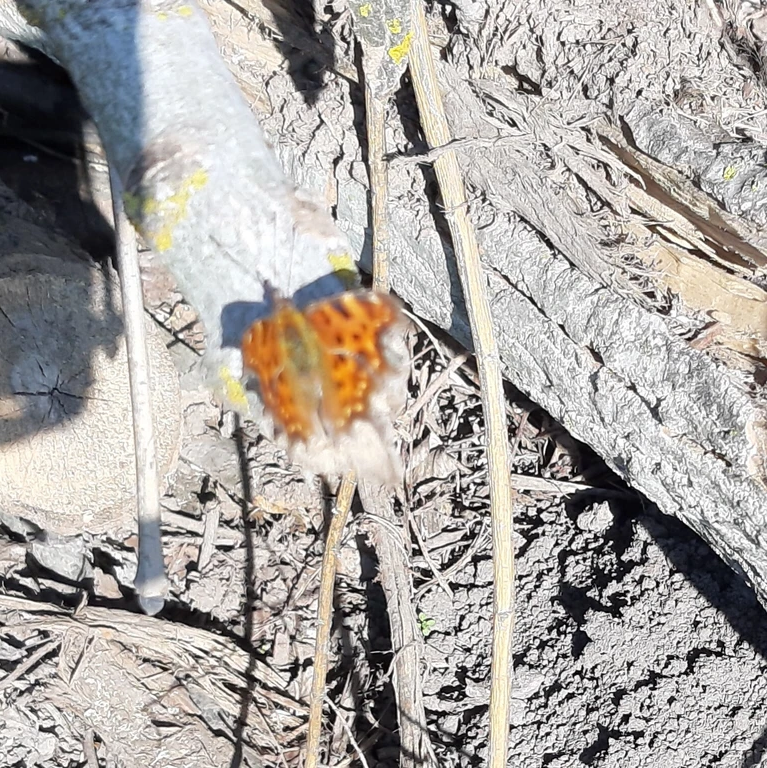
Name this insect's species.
Polygonia c-album
